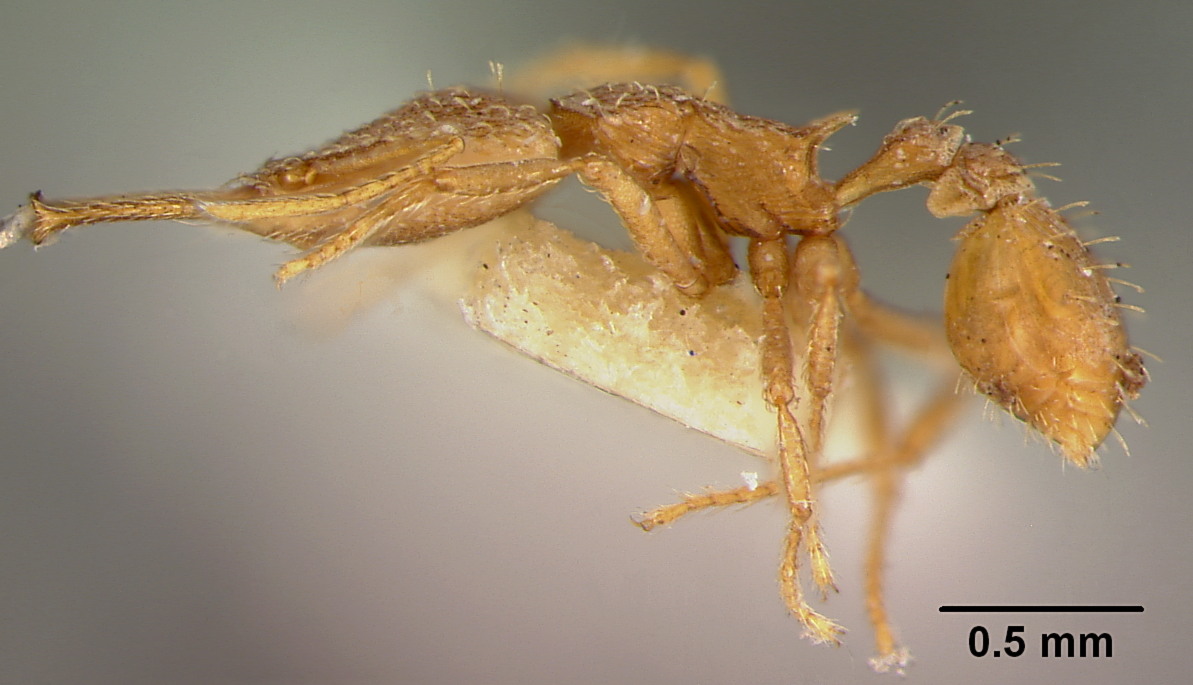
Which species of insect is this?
Strumigenys ludia
